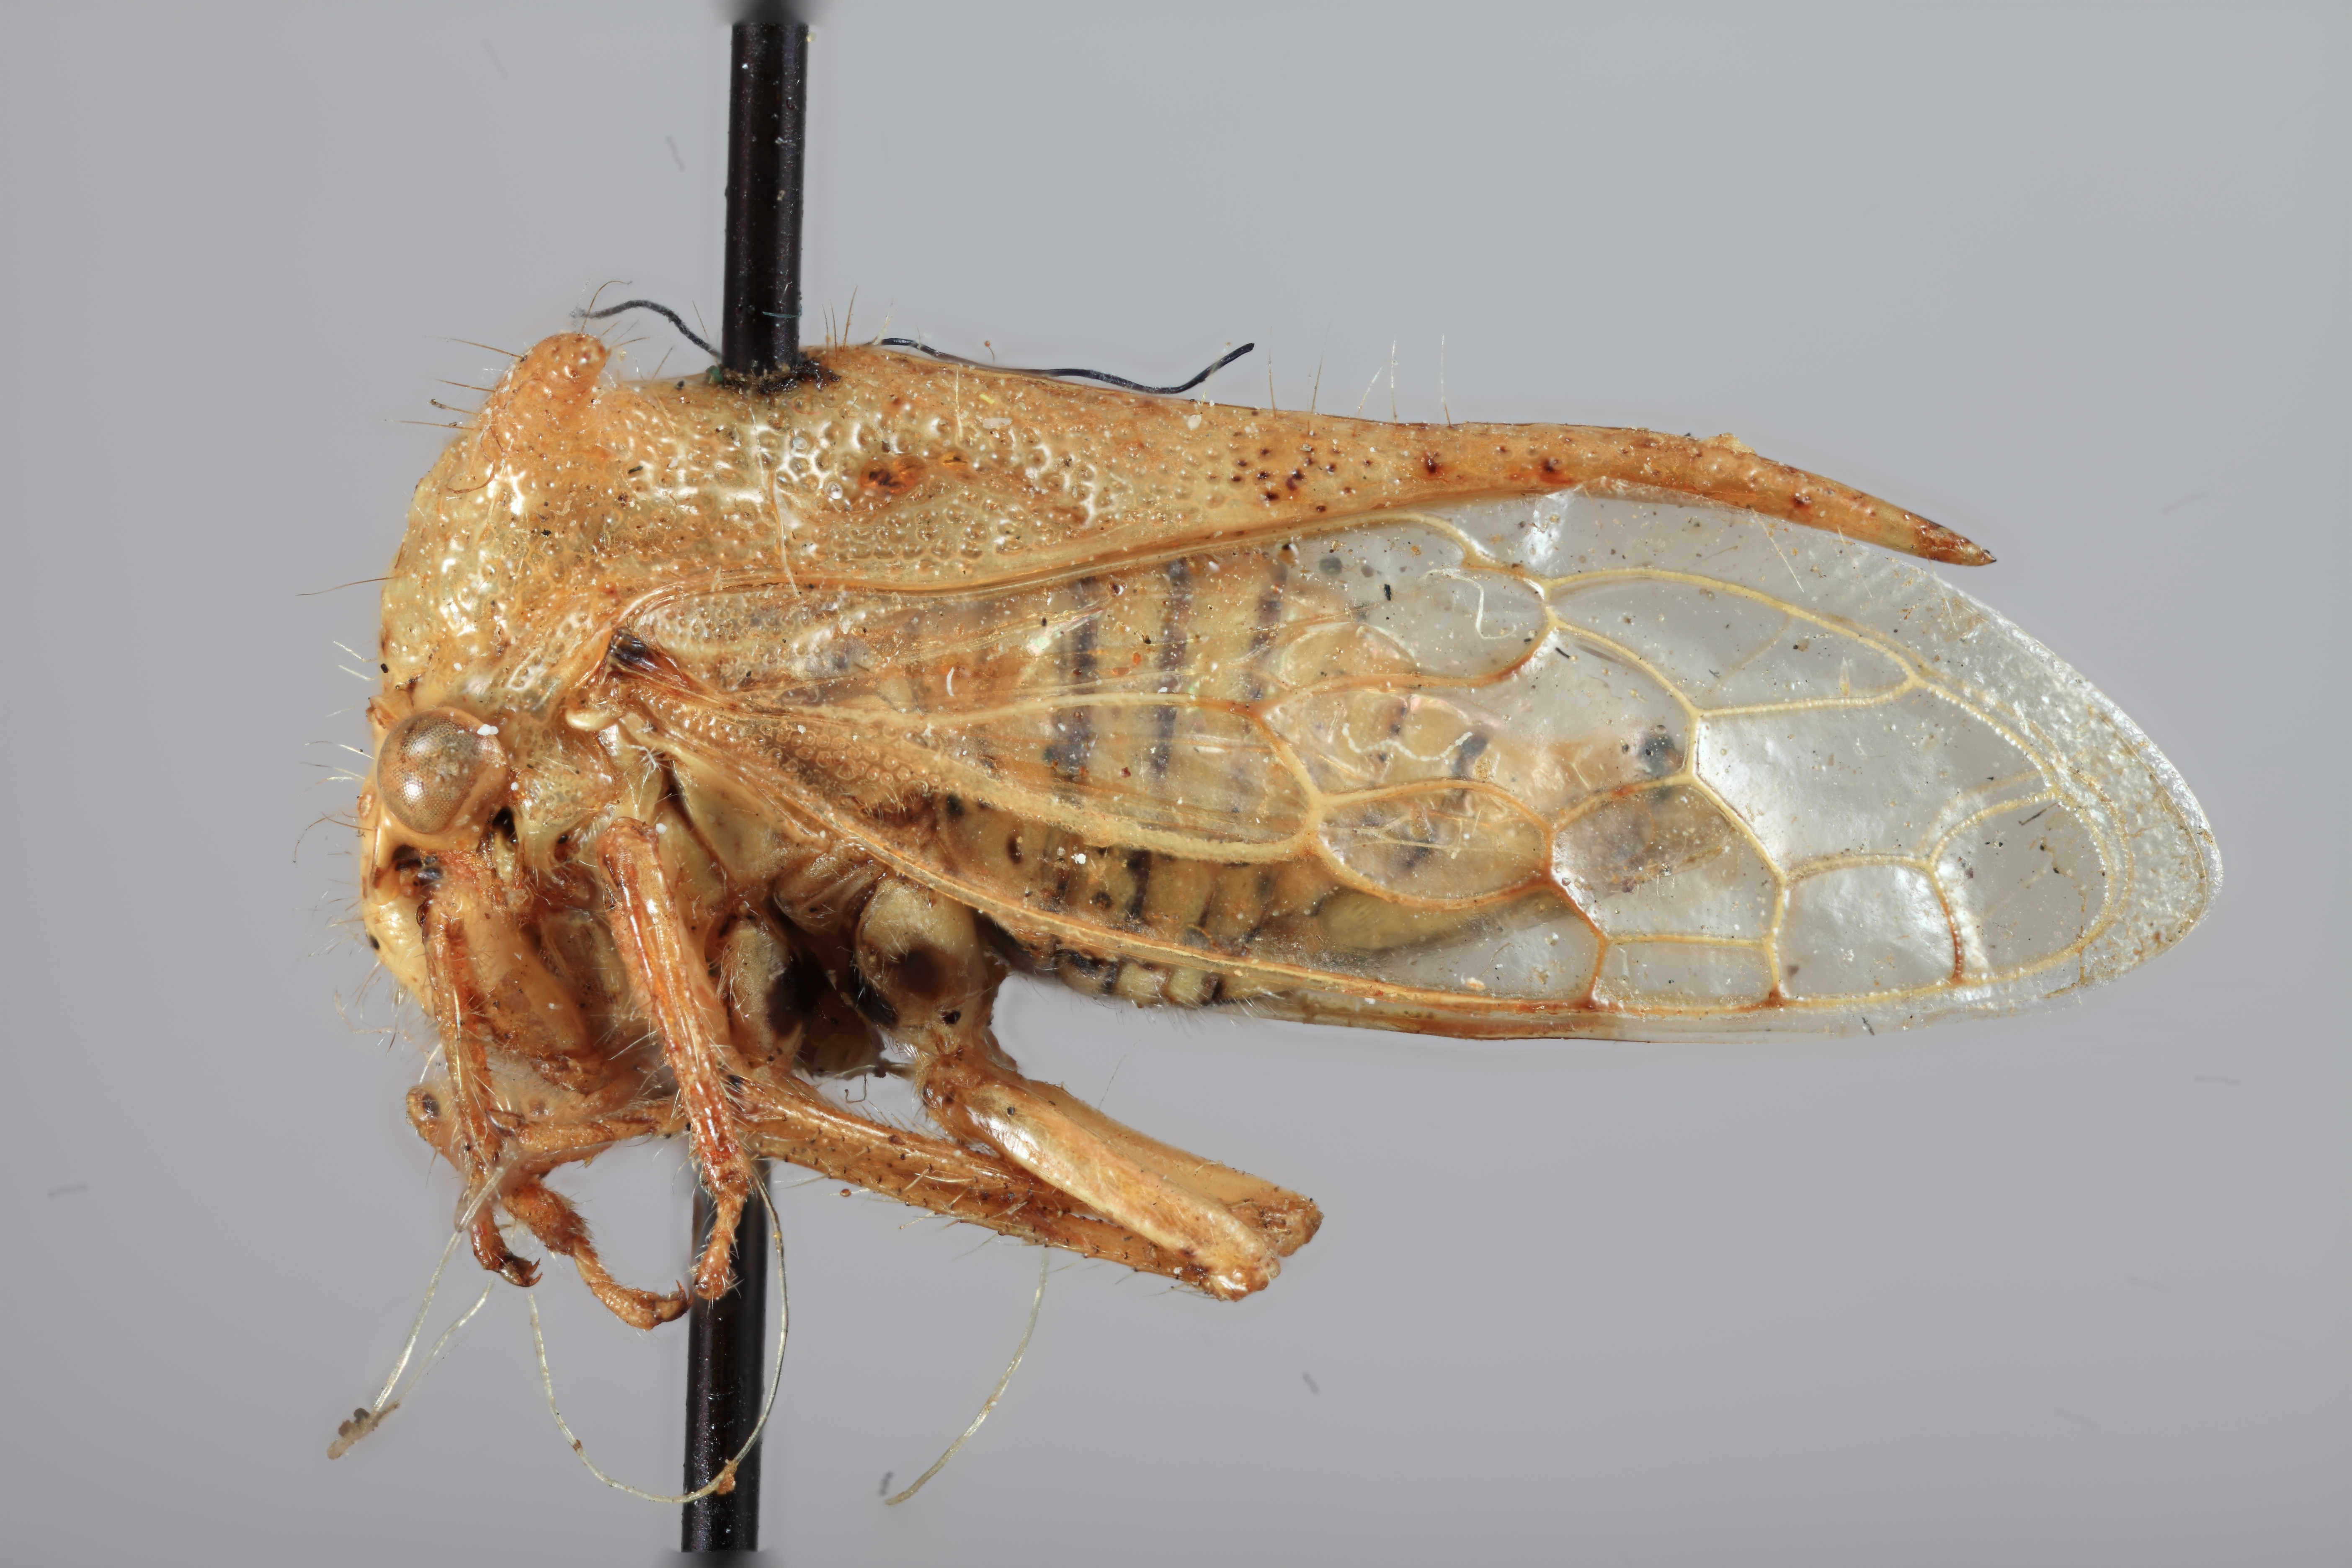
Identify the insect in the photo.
Centrogonia lutea
